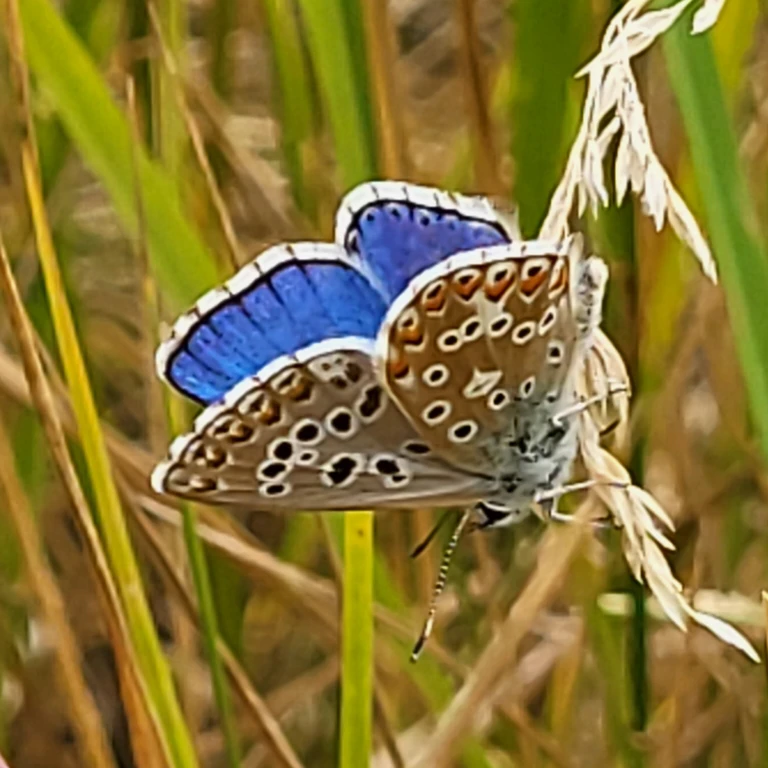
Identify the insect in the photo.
Lysandra bellargus
